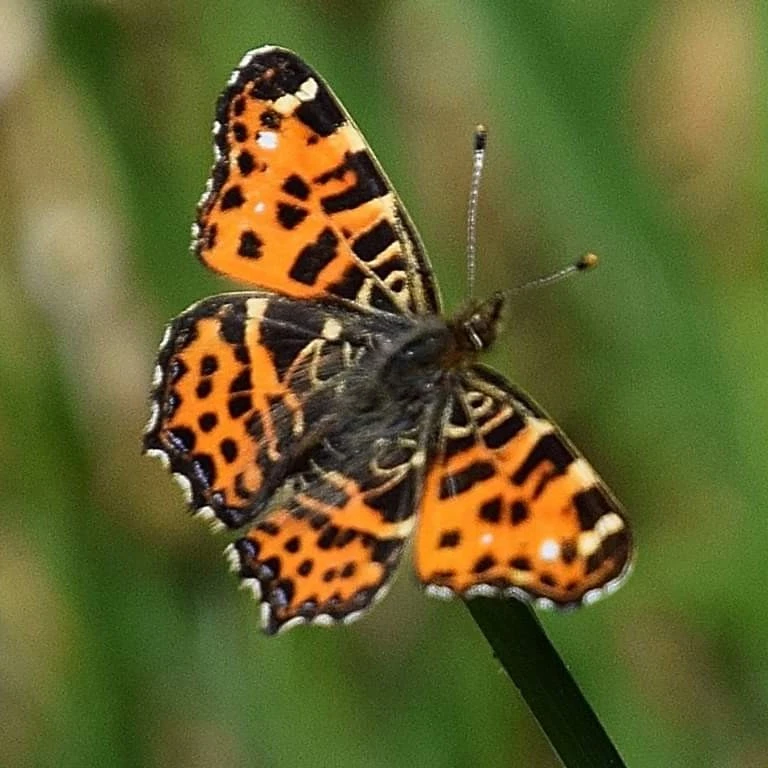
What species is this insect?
Araschnia levana
